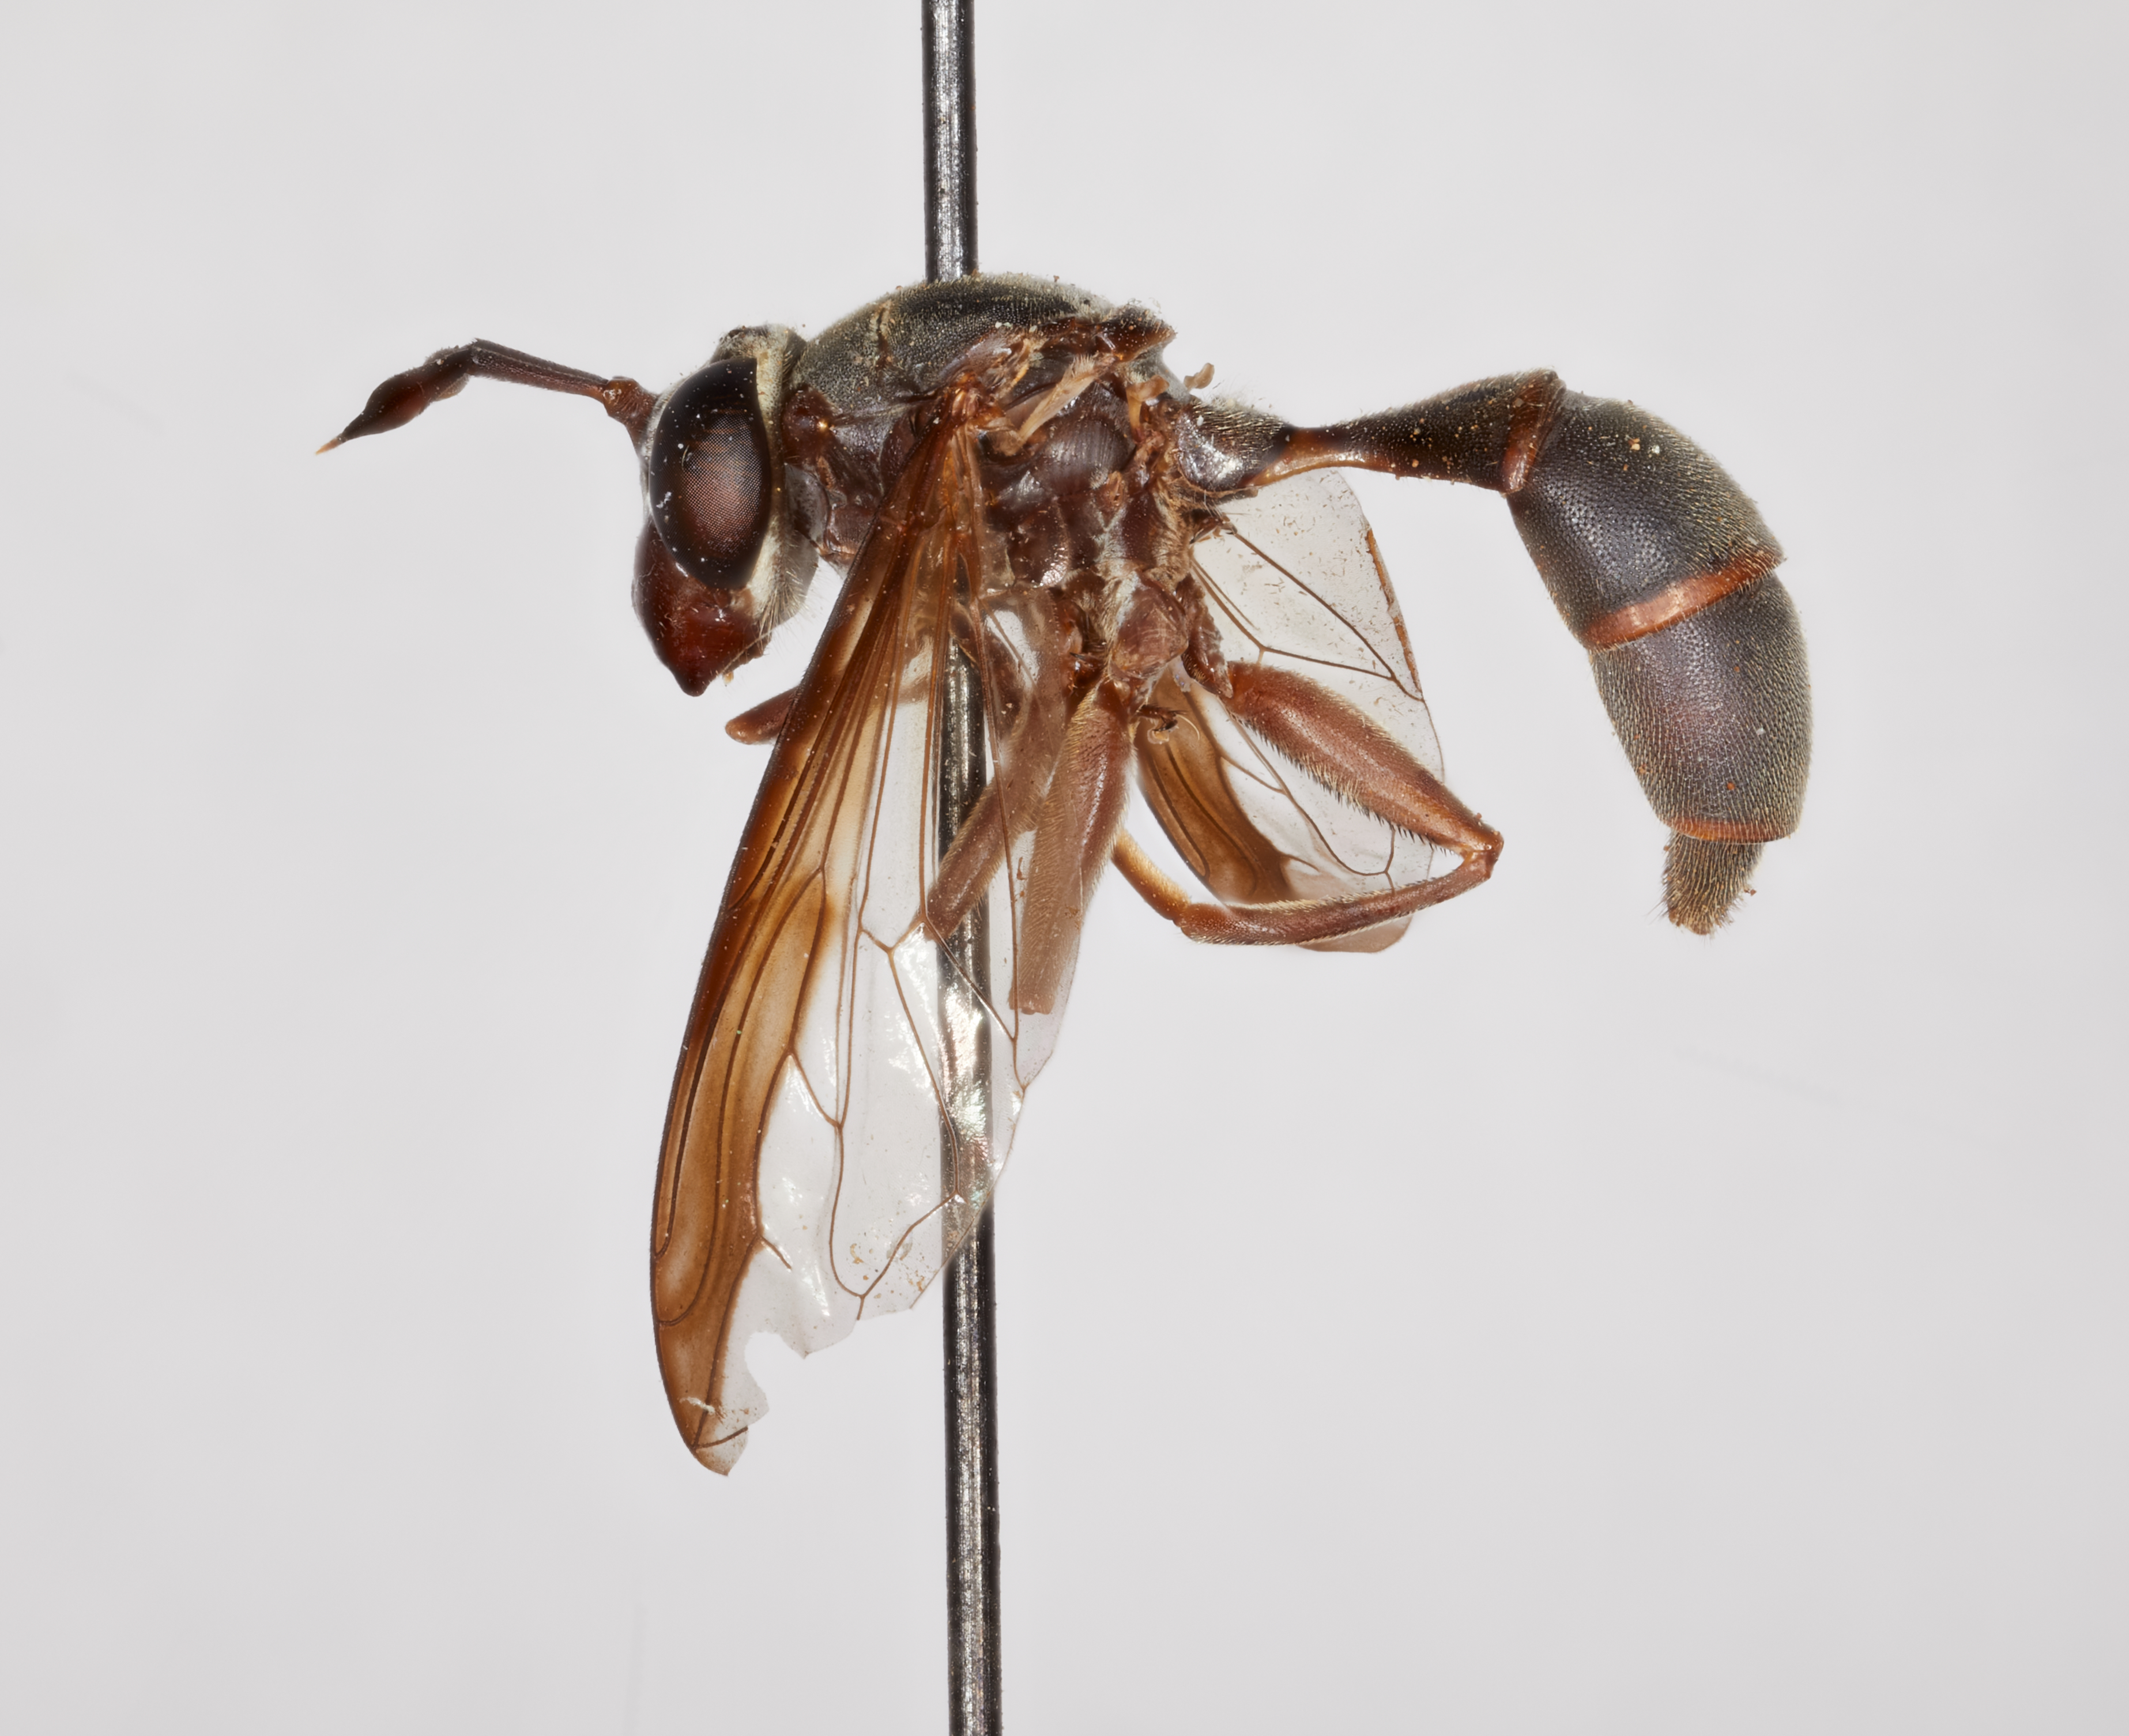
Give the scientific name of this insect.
Polybiomyia lyncharribalzagai
